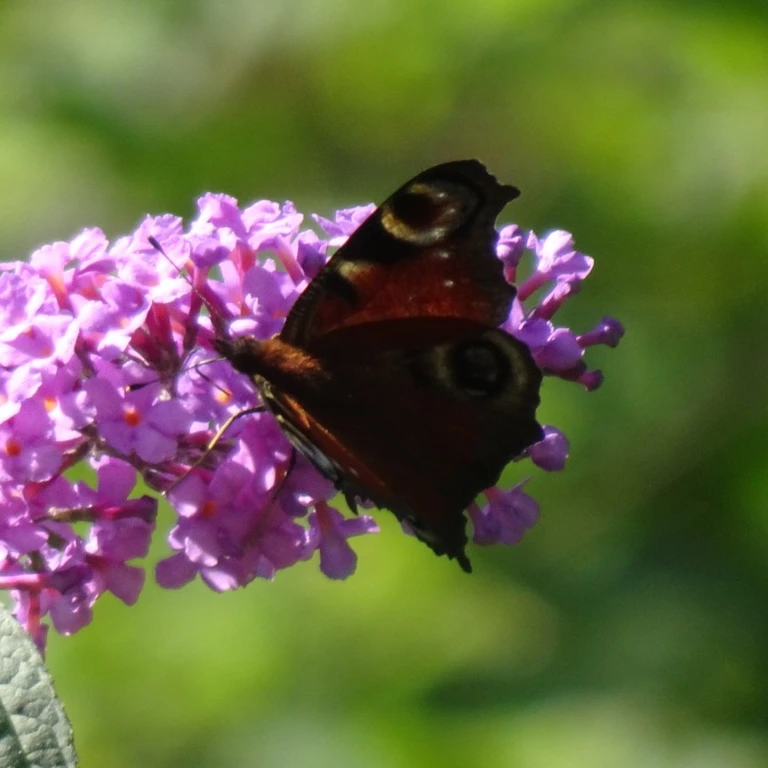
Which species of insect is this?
Aglais io
